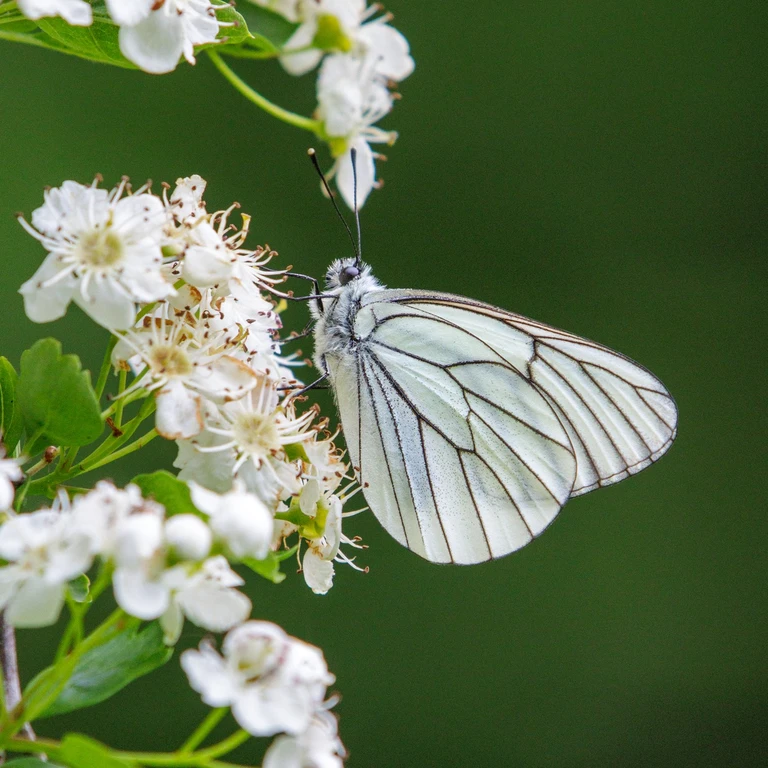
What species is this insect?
Aporia crataegi
